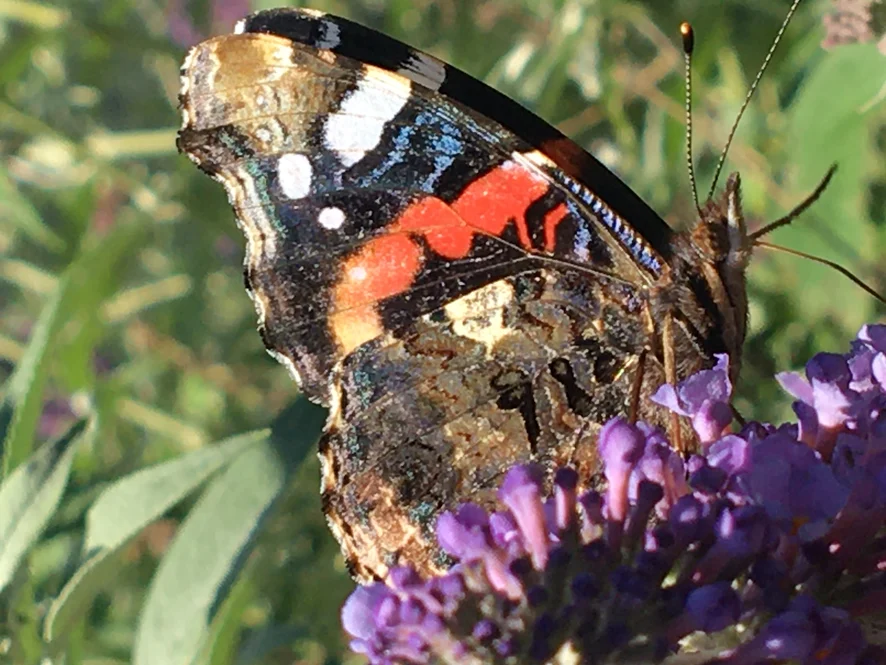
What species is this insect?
Vanessa atalanta
